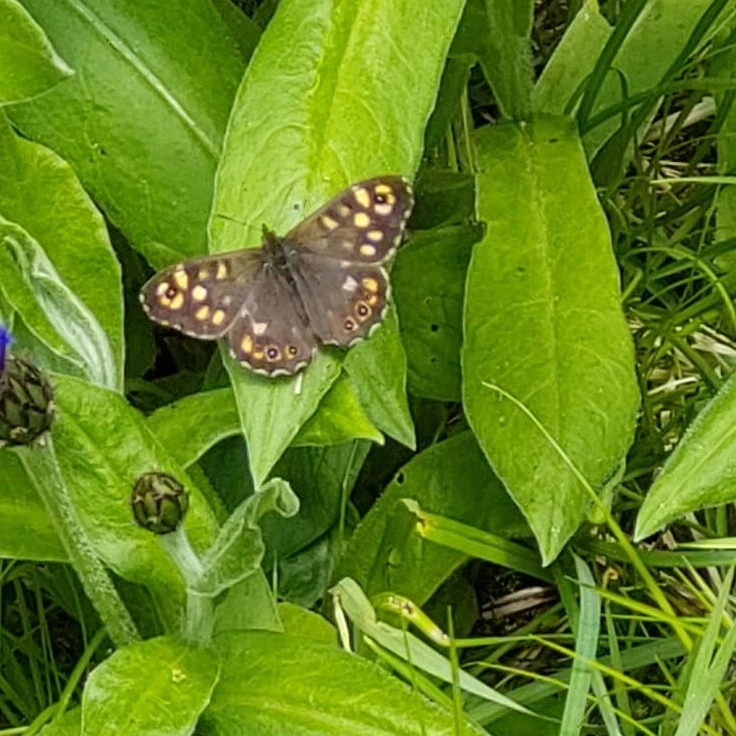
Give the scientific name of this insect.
Pararge aegeria
